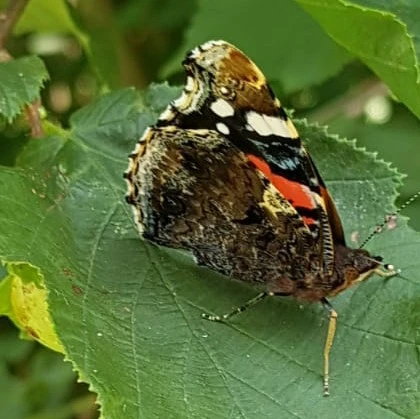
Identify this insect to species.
Vanessa atalanta
